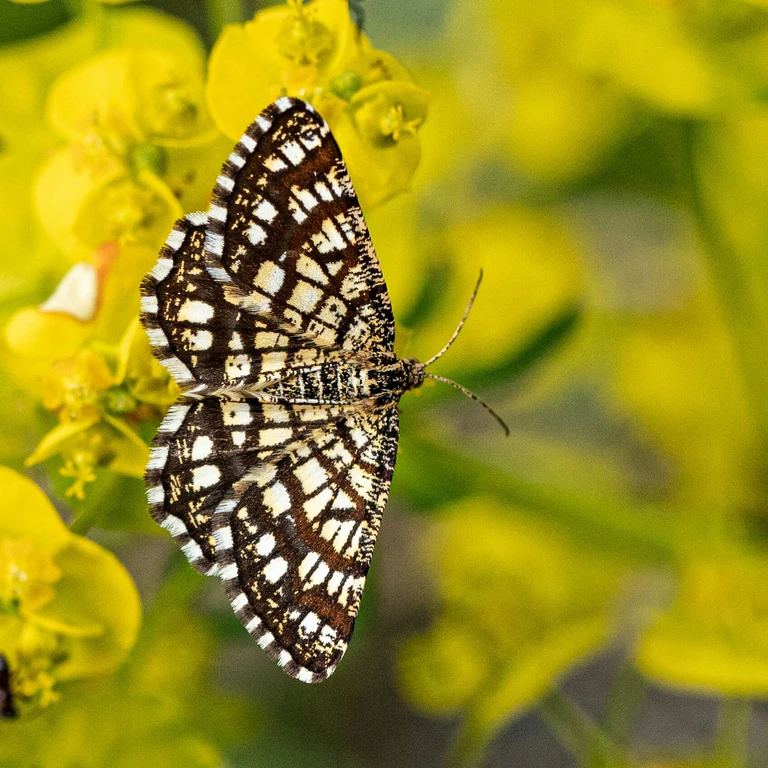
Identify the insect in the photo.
Chiasmia clathrata
